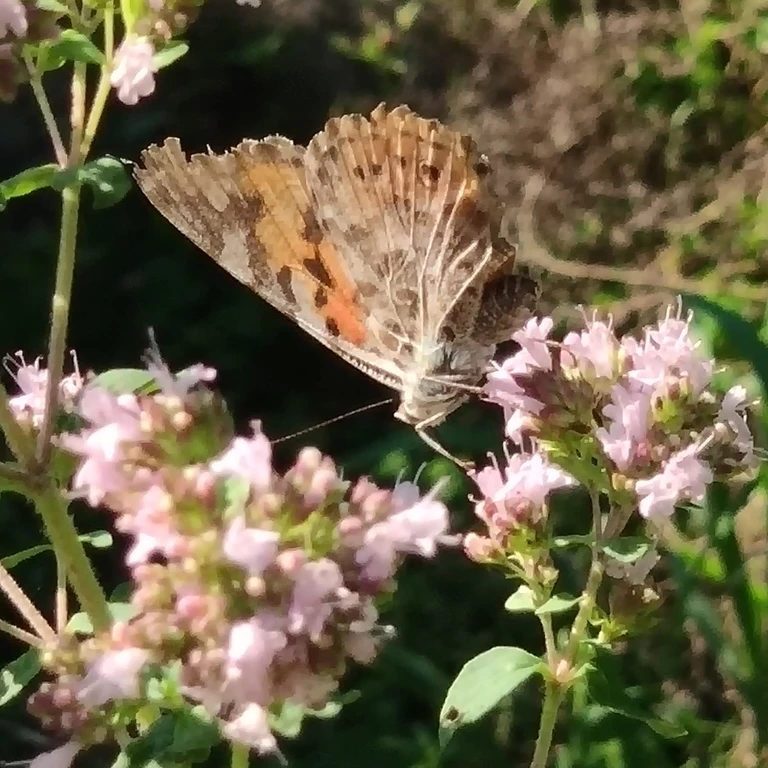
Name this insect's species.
Vanessa cardui
